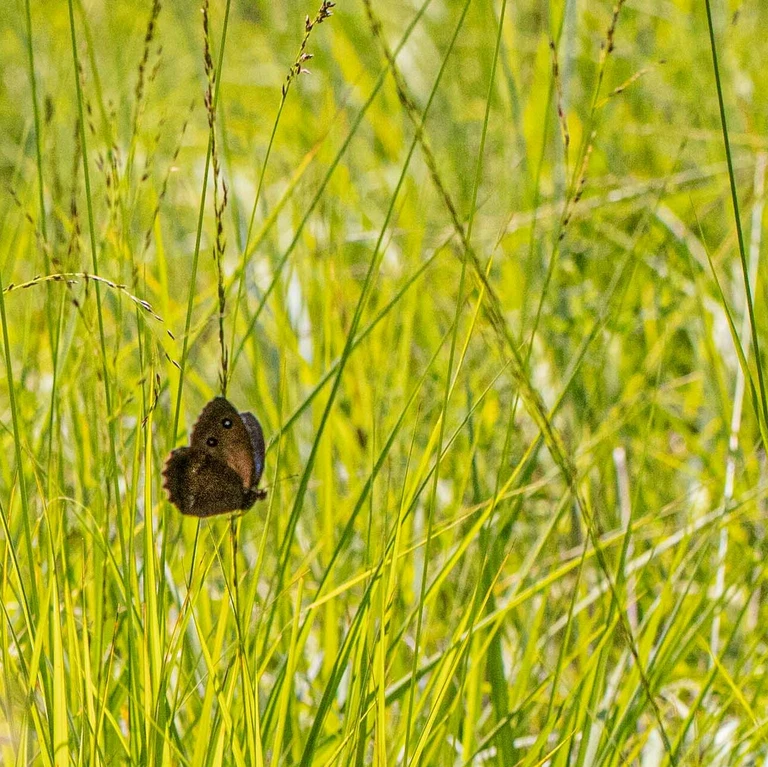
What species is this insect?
Minois dryas
